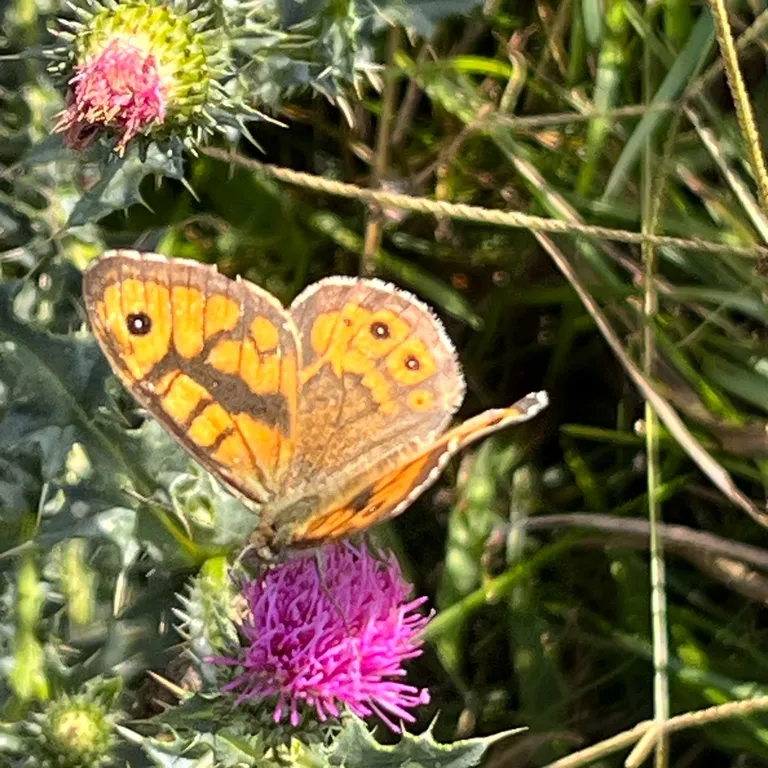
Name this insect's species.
Lasiommata megera (also Pararge megera)
